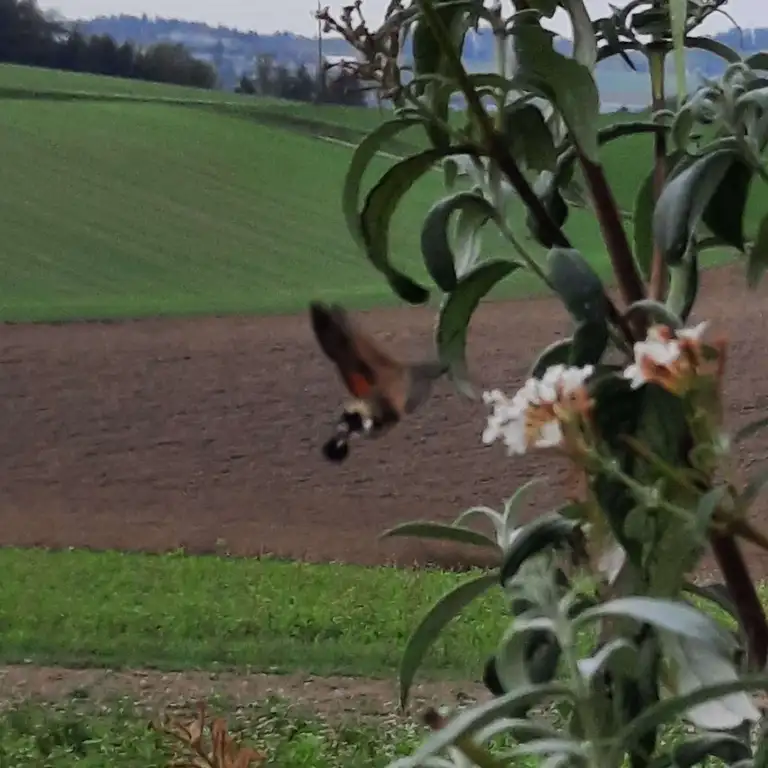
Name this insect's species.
Macroglossum stellatarum
